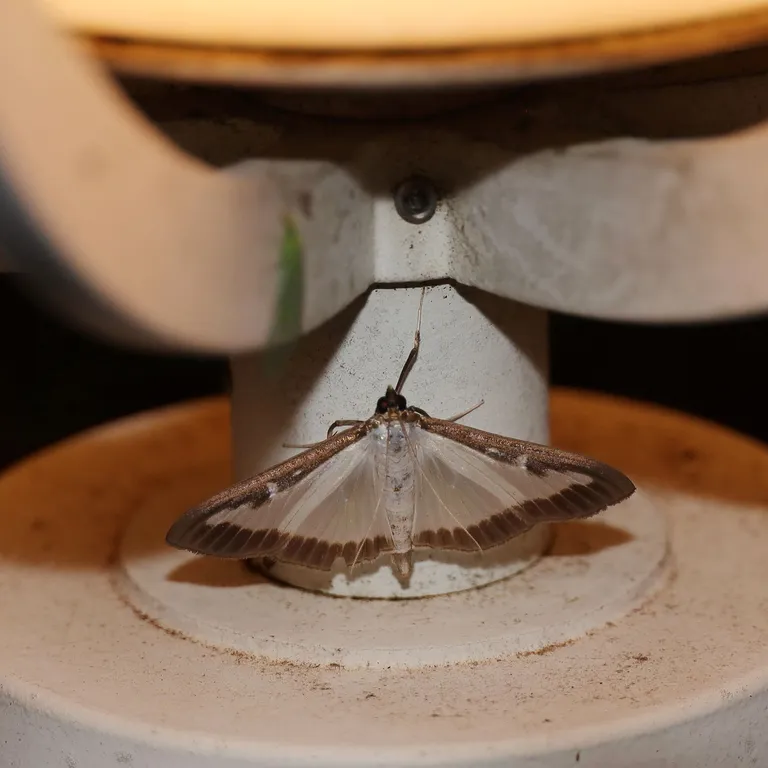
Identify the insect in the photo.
Cydalima perspectalis
